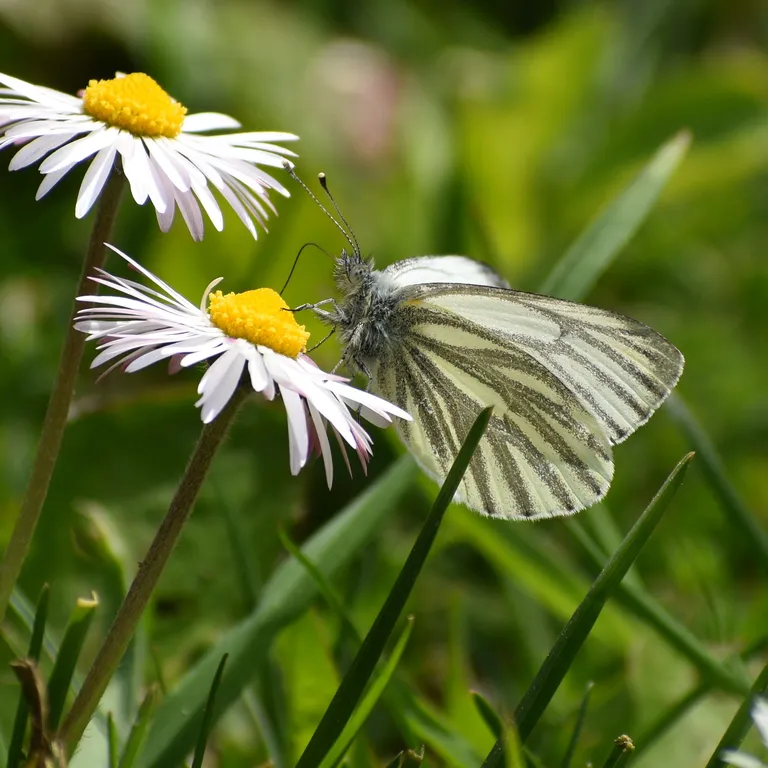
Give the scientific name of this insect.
Pieris napi
